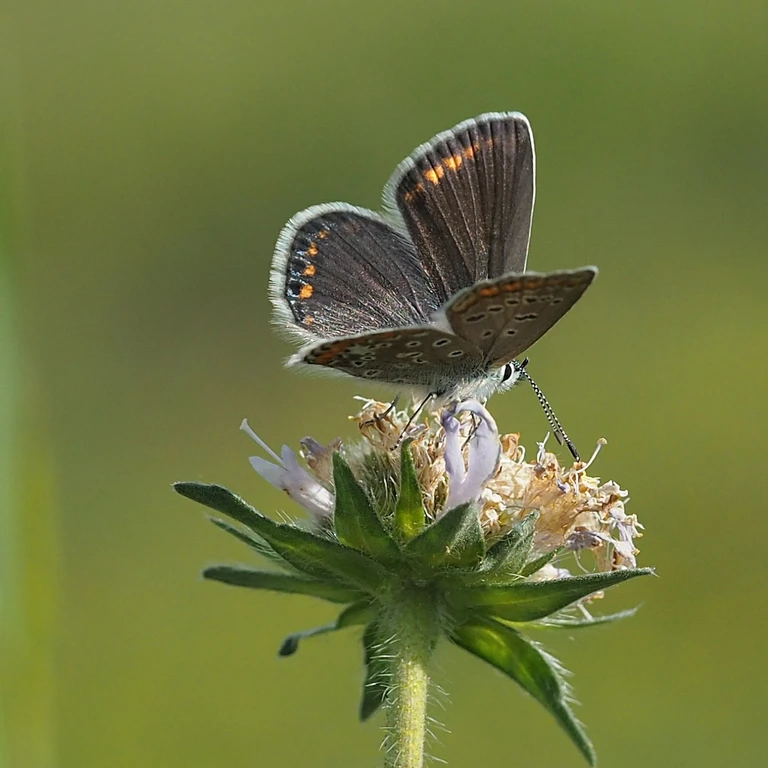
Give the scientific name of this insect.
Polyommatus icarus
